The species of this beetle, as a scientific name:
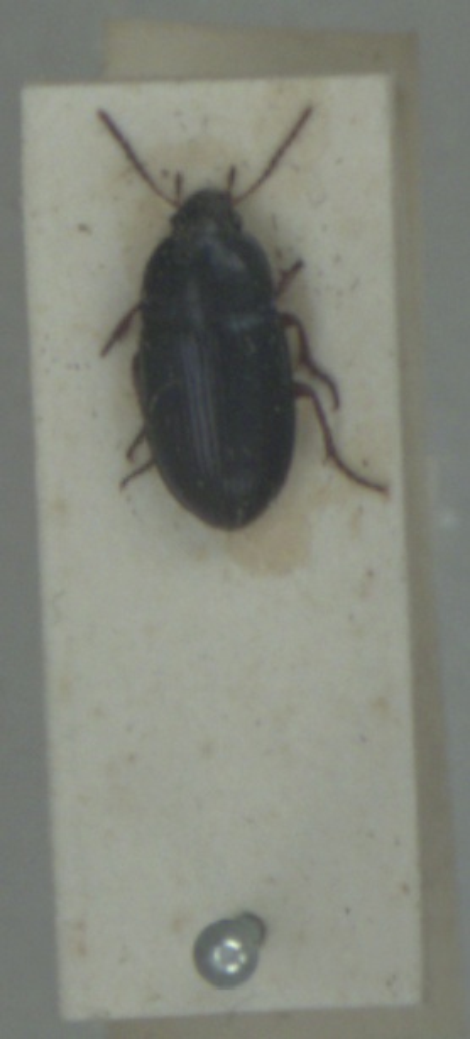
Amara lucida
